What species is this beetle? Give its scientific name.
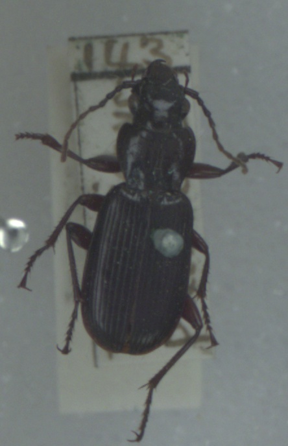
Pterostichus macer
